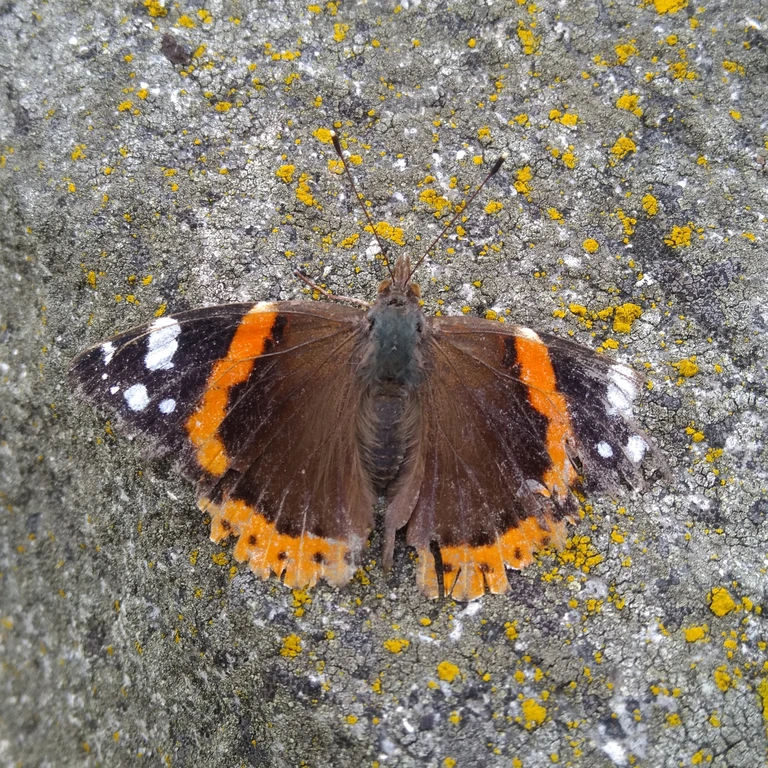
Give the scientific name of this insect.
Vanessa atalanta
